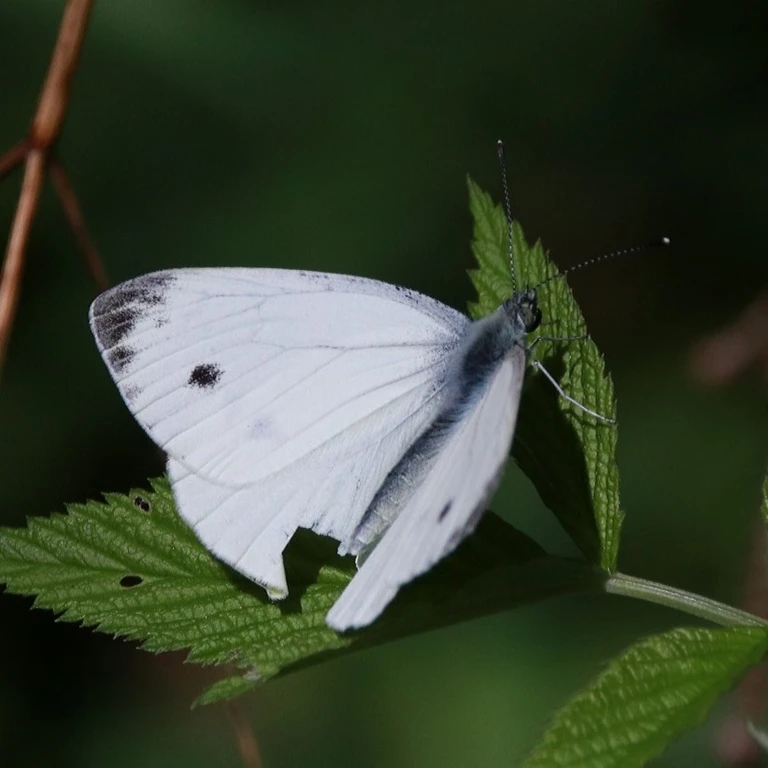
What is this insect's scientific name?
Pieris napi
